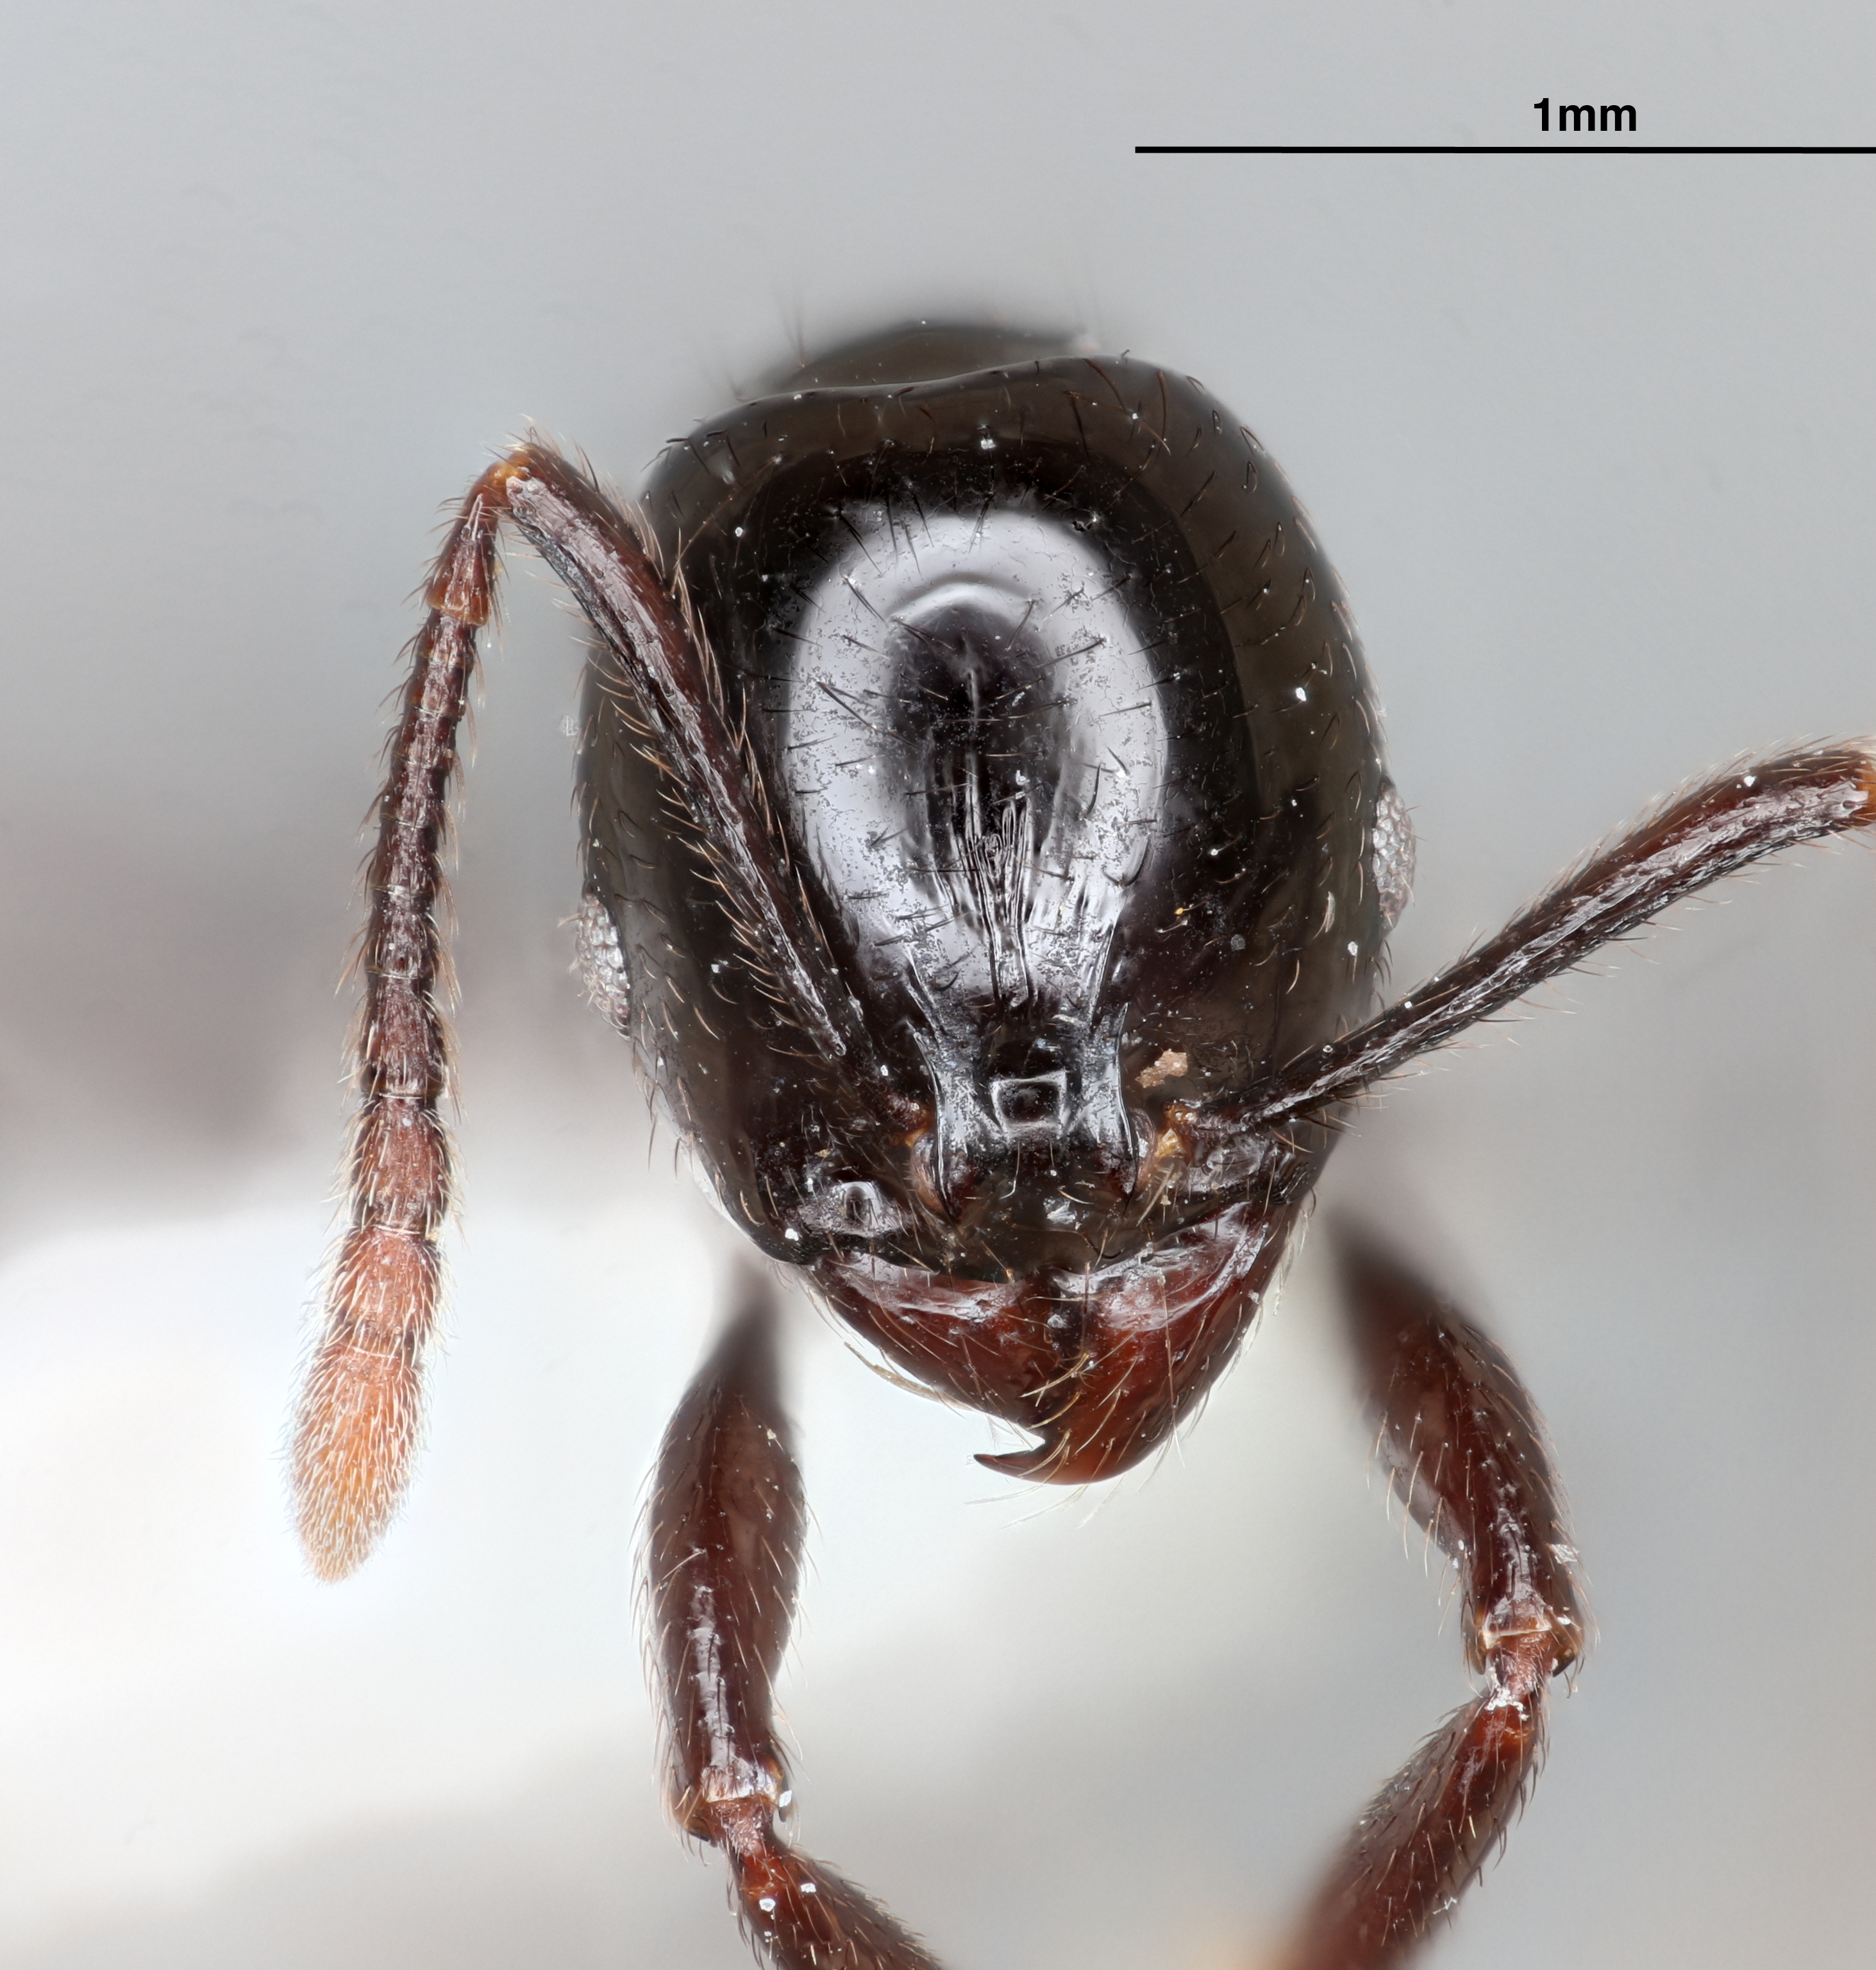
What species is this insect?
Stenamma atribellum
